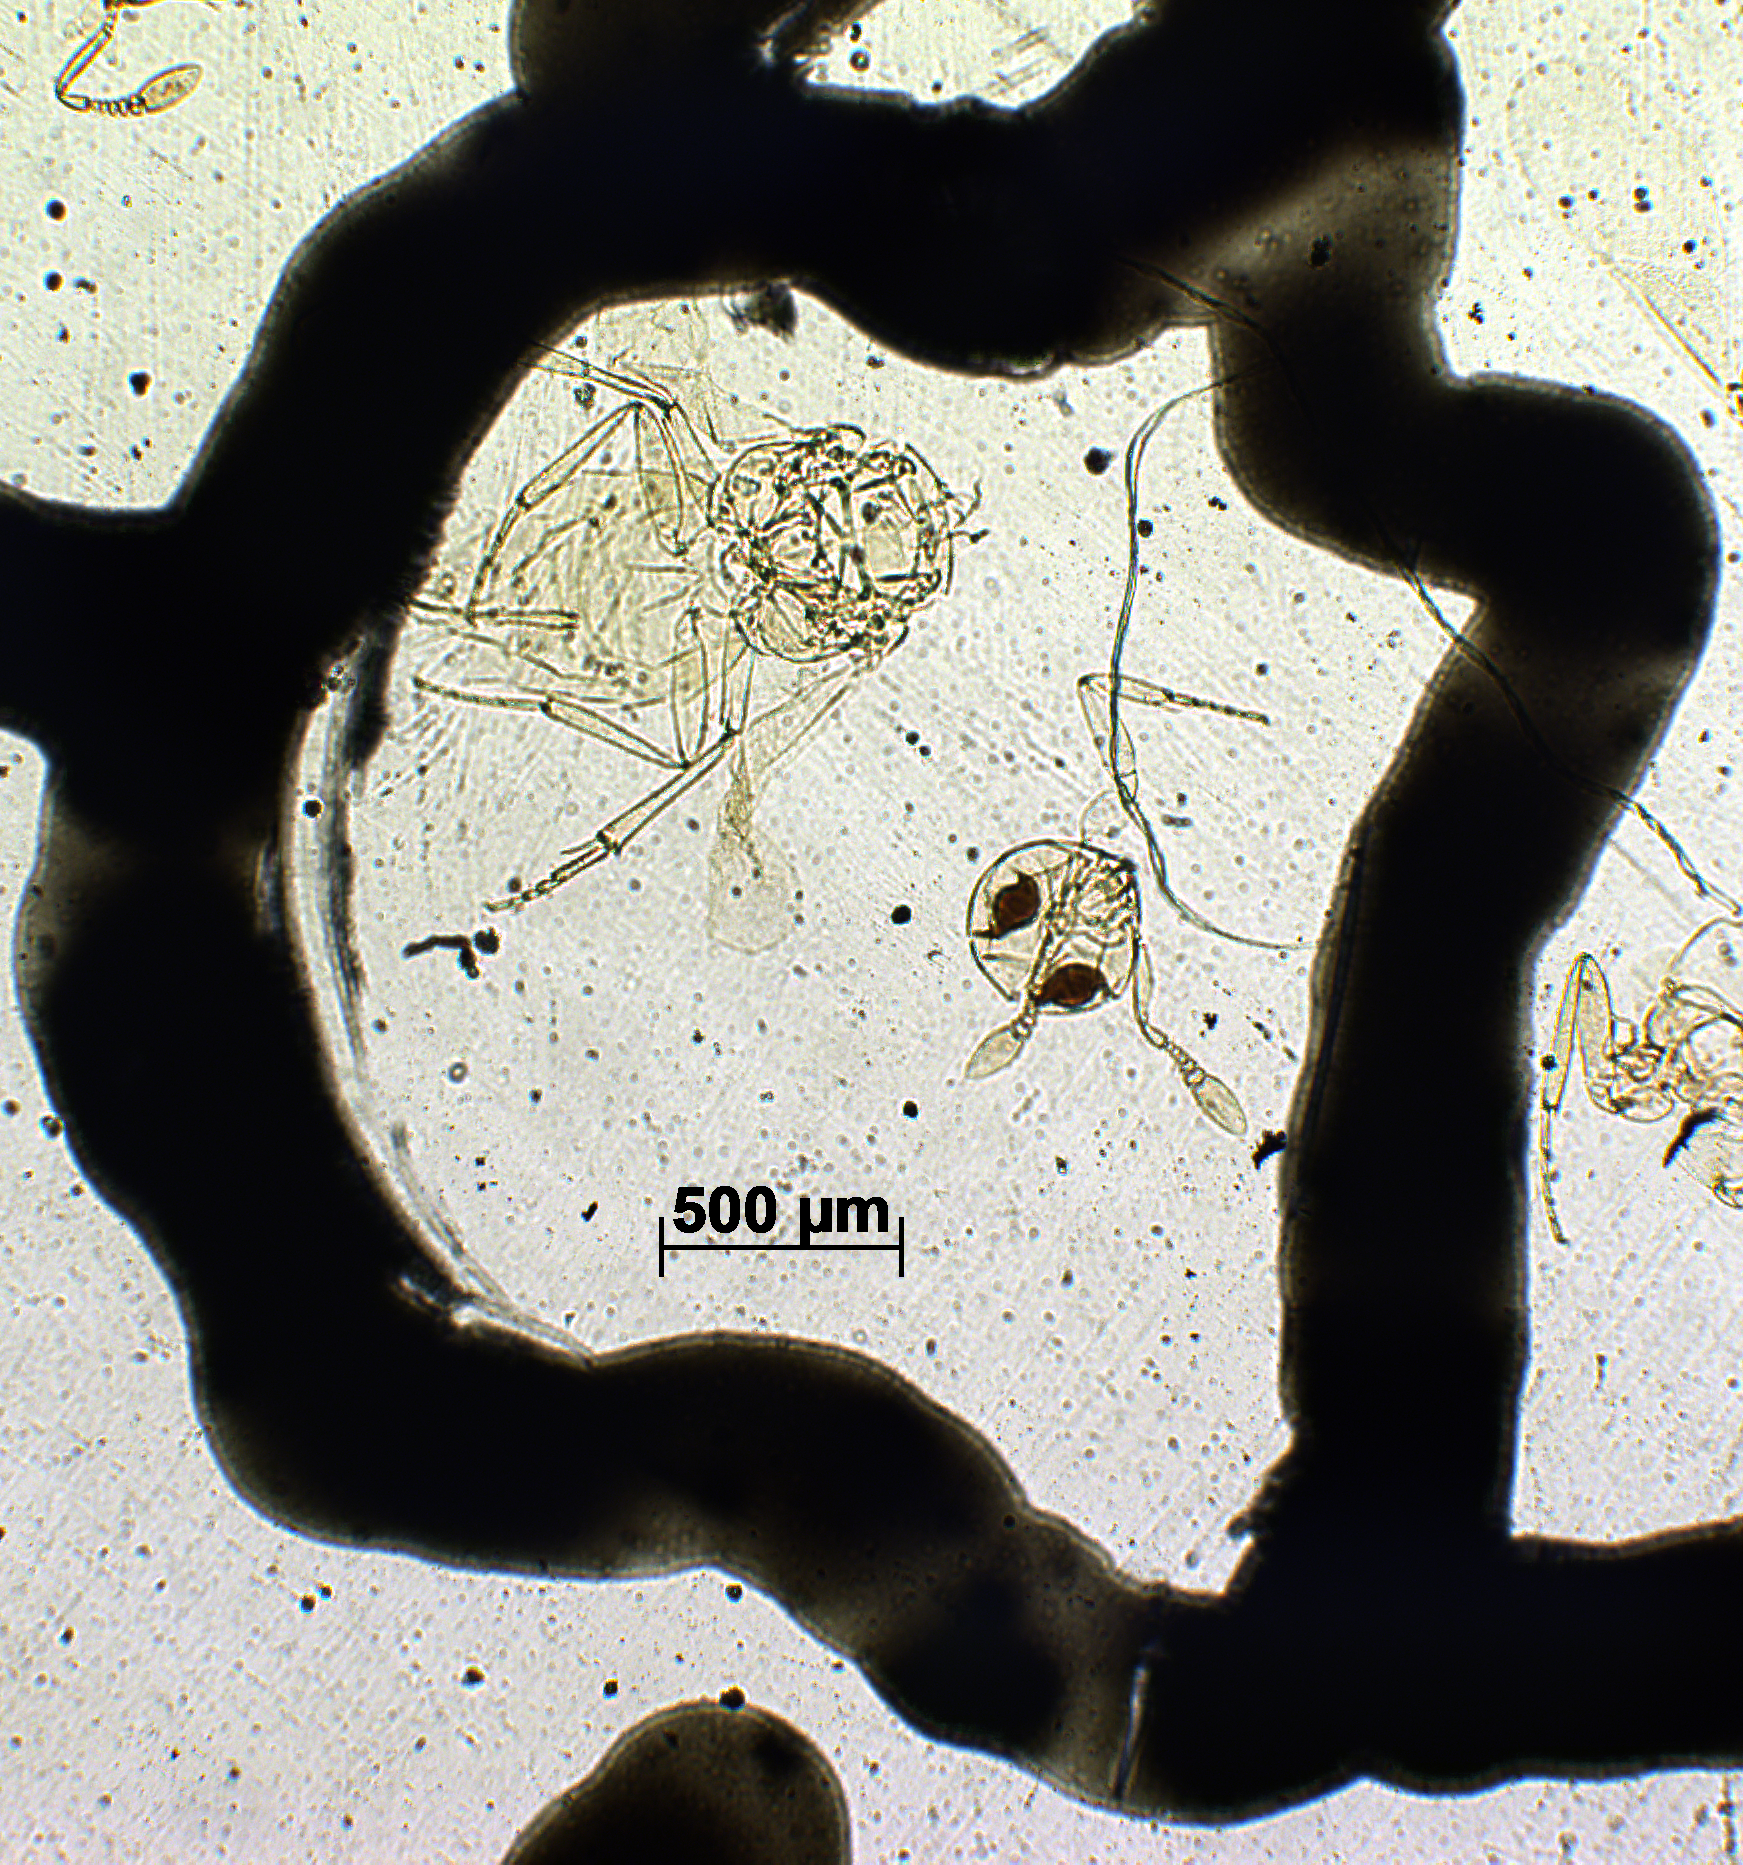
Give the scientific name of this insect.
Acerophagus flavus
